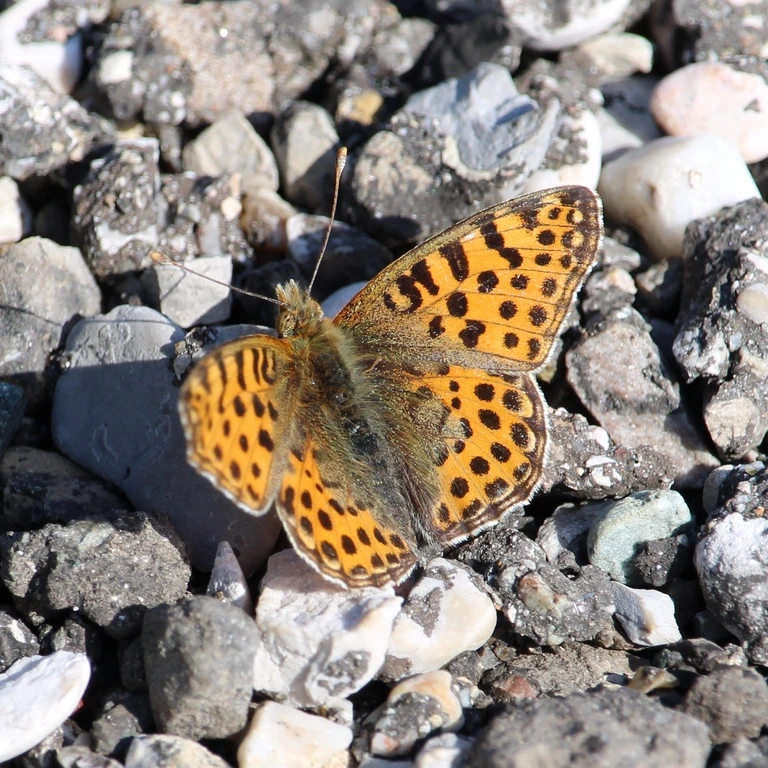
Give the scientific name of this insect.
Issoria lathonia
